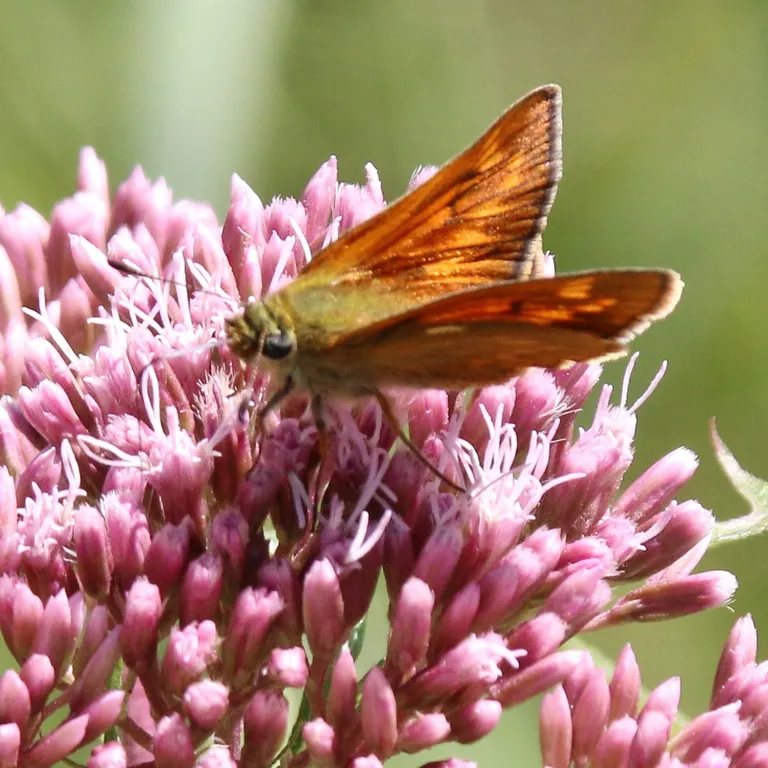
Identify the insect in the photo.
Ochlodes sylvanus (also Ochlodes venata)
